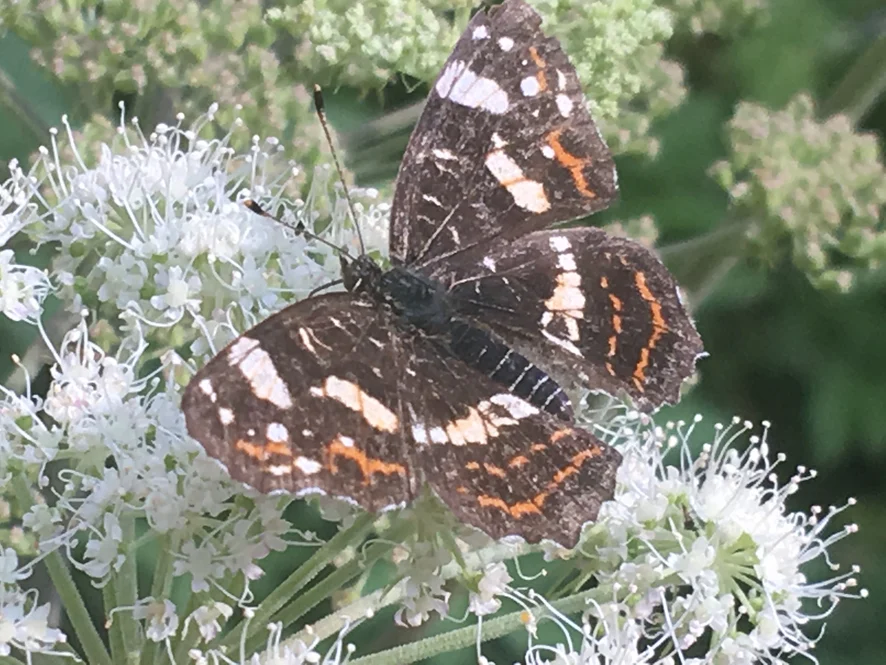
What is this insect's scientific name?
Araschnia levana
